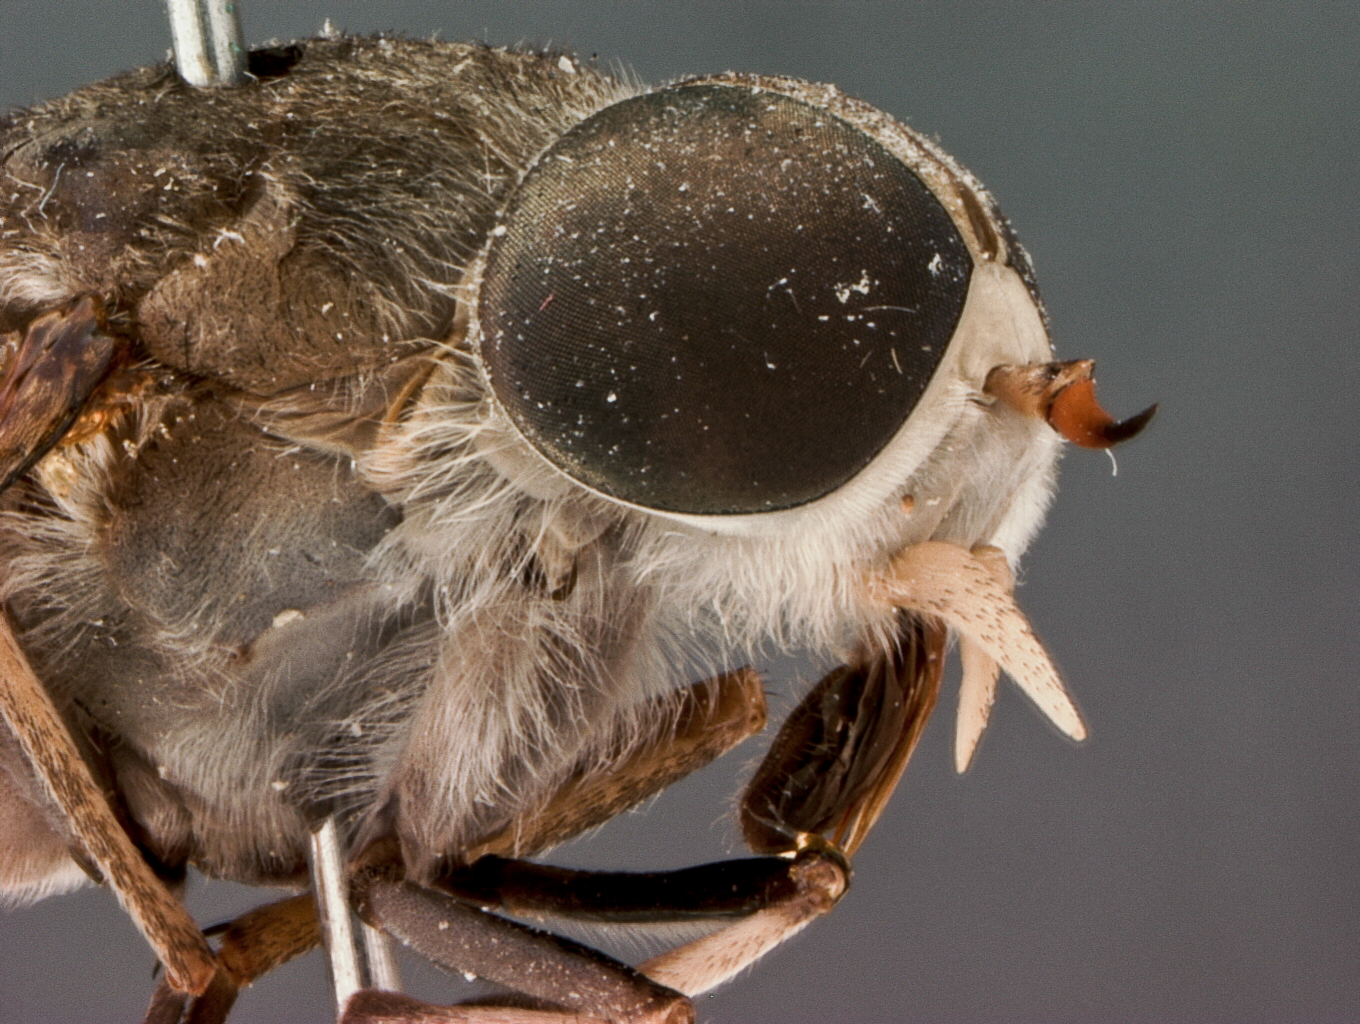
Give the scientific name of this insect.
Tabanus xuthus
